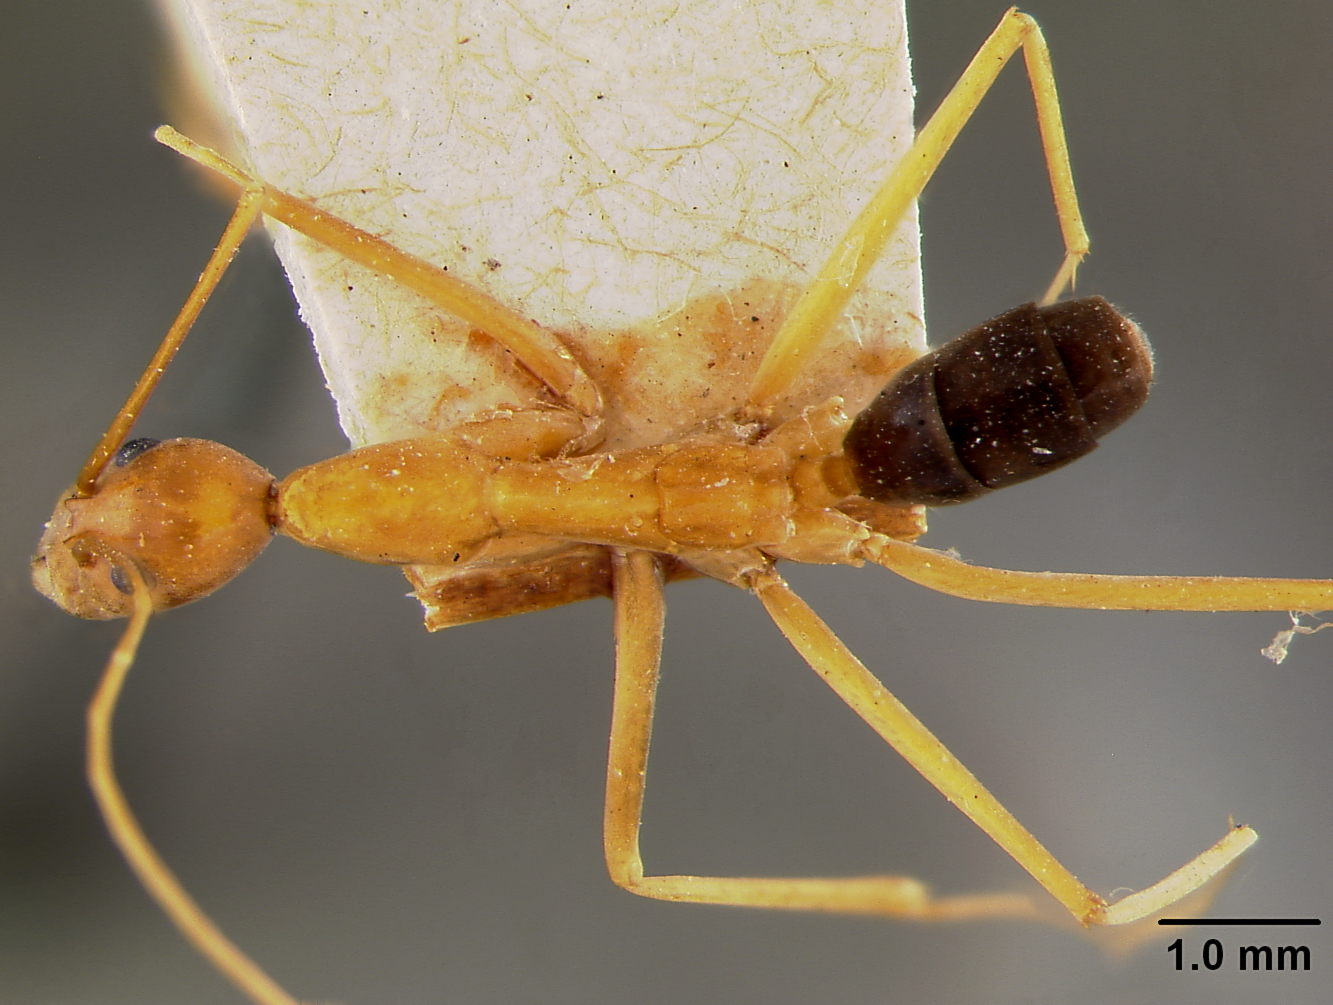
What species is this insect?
Leptomyrmex pallens
